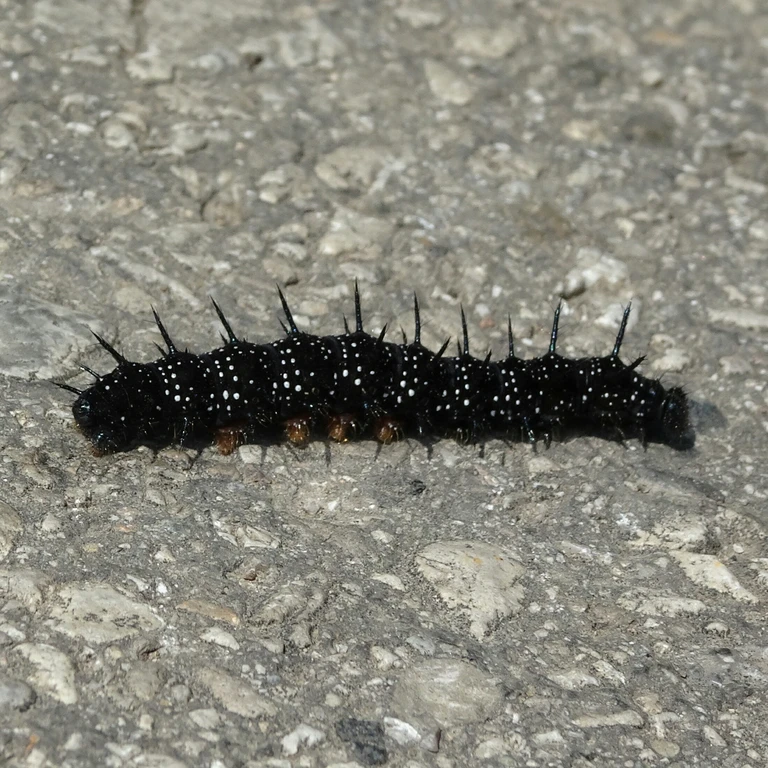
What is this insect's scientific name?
Aglais io
